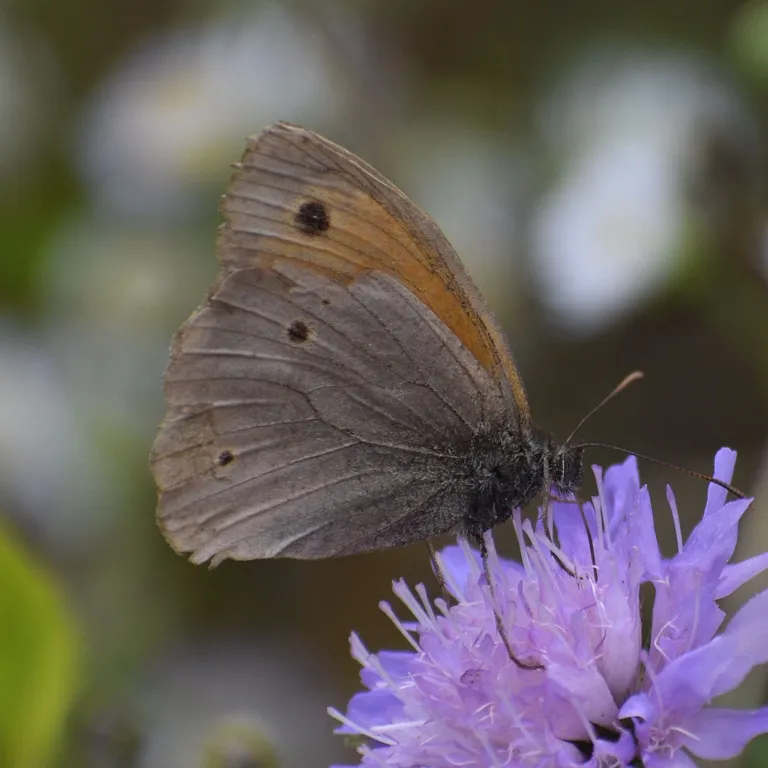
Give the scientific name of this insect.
Maniola jurtina
